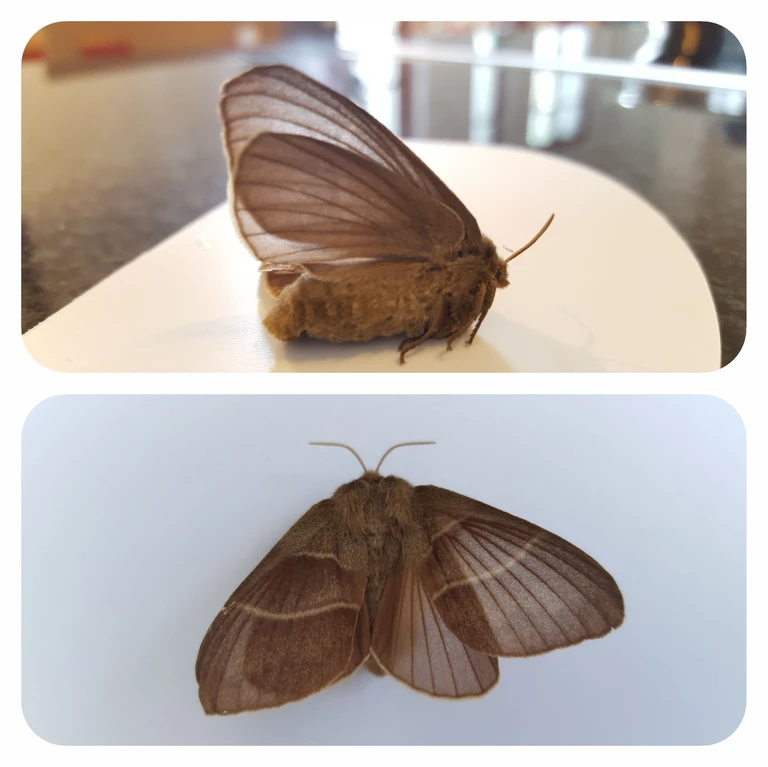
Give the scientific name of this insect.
Macrothylacia rubi
